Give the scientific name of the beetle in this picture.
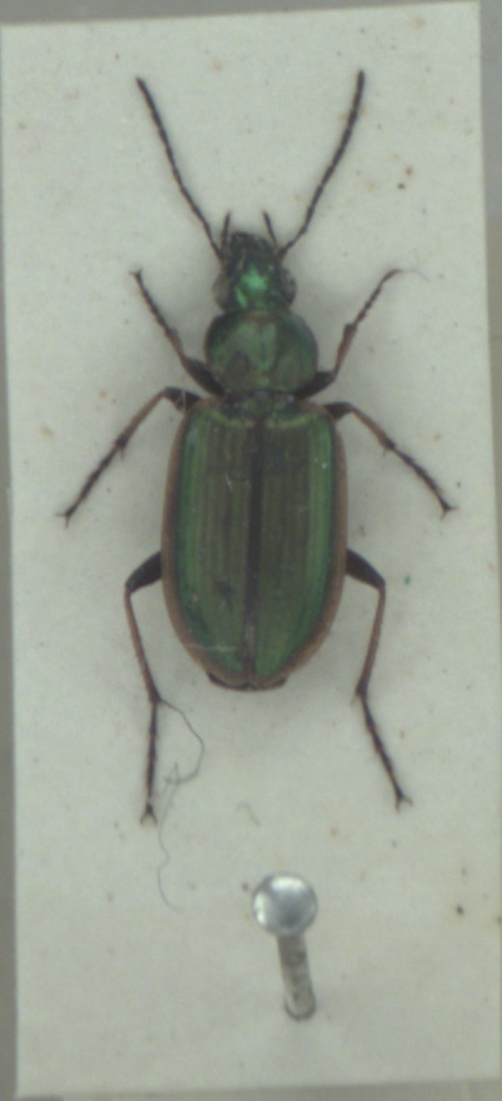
Agonum marginatum
